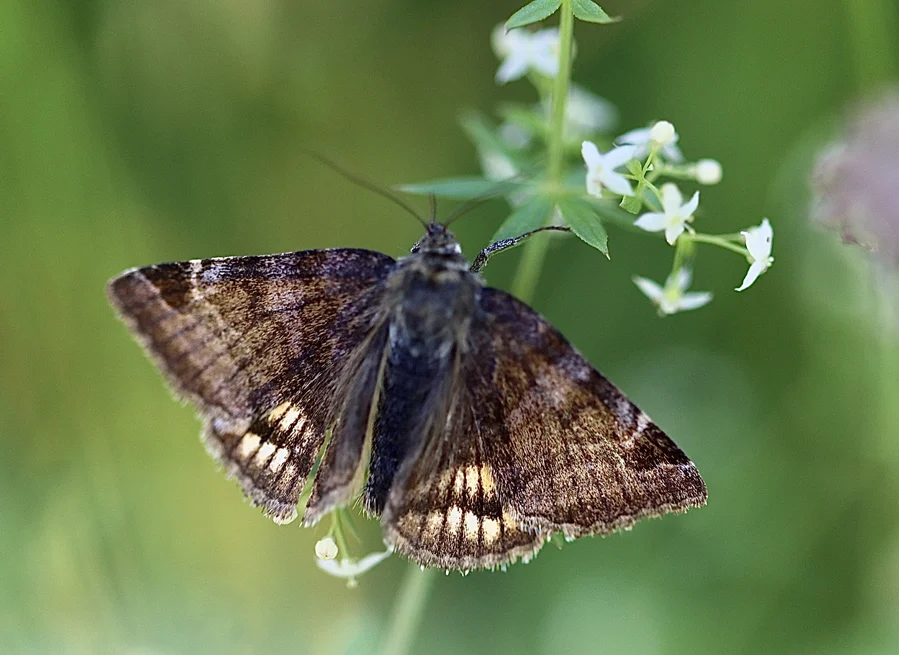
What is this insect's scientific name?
Euclidia glyphica
